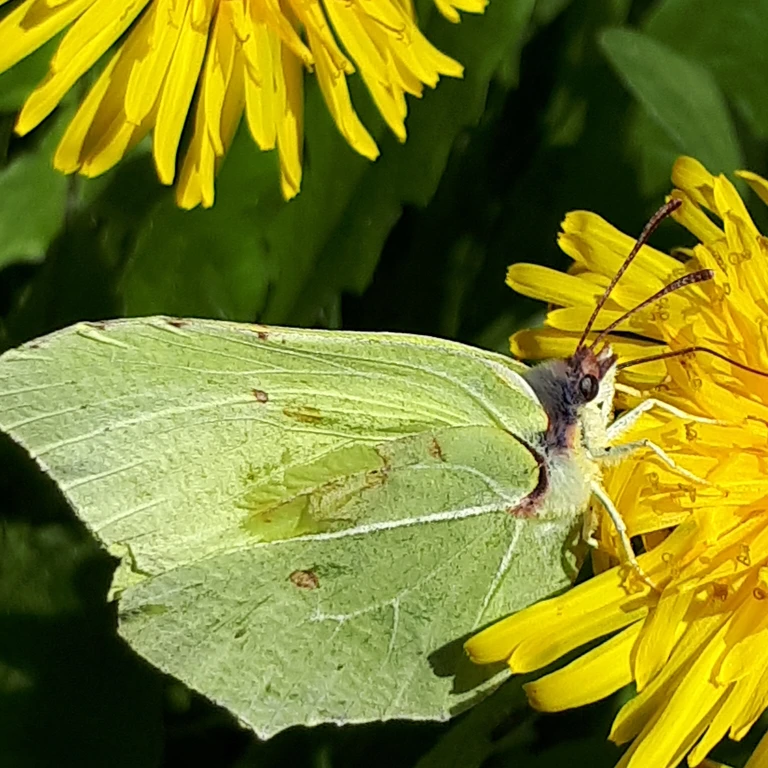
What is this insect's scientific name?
Gonepteryx rhamni
